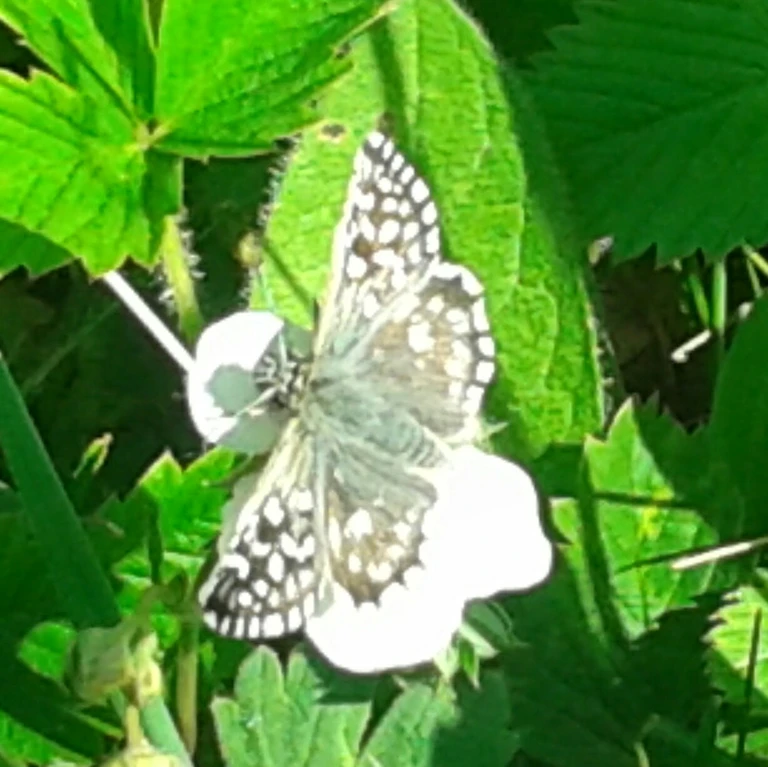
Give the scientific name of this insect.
Pyrgus malvae
